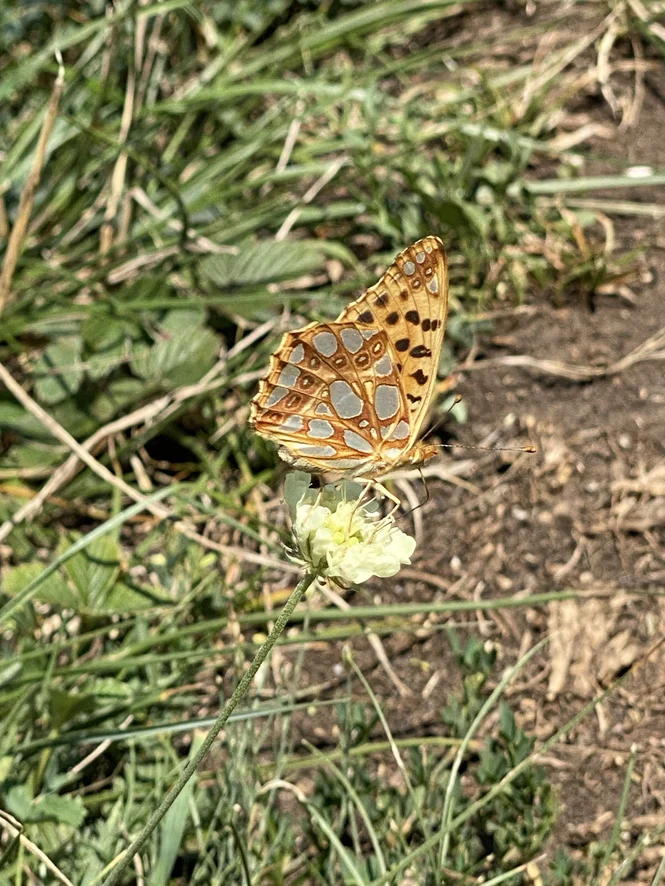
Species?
Issoria lathonia
